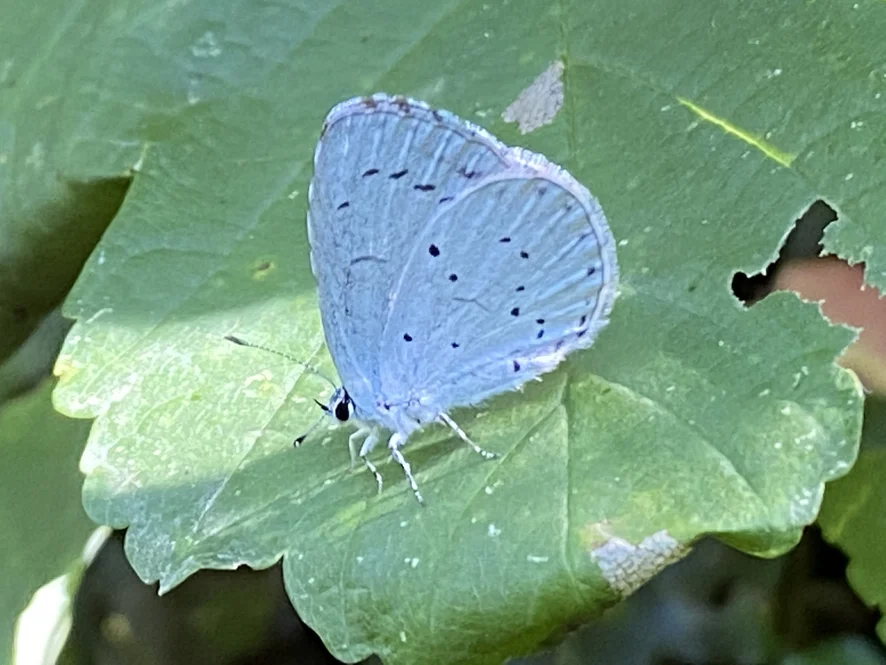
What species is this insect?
Celastrina argiolus
